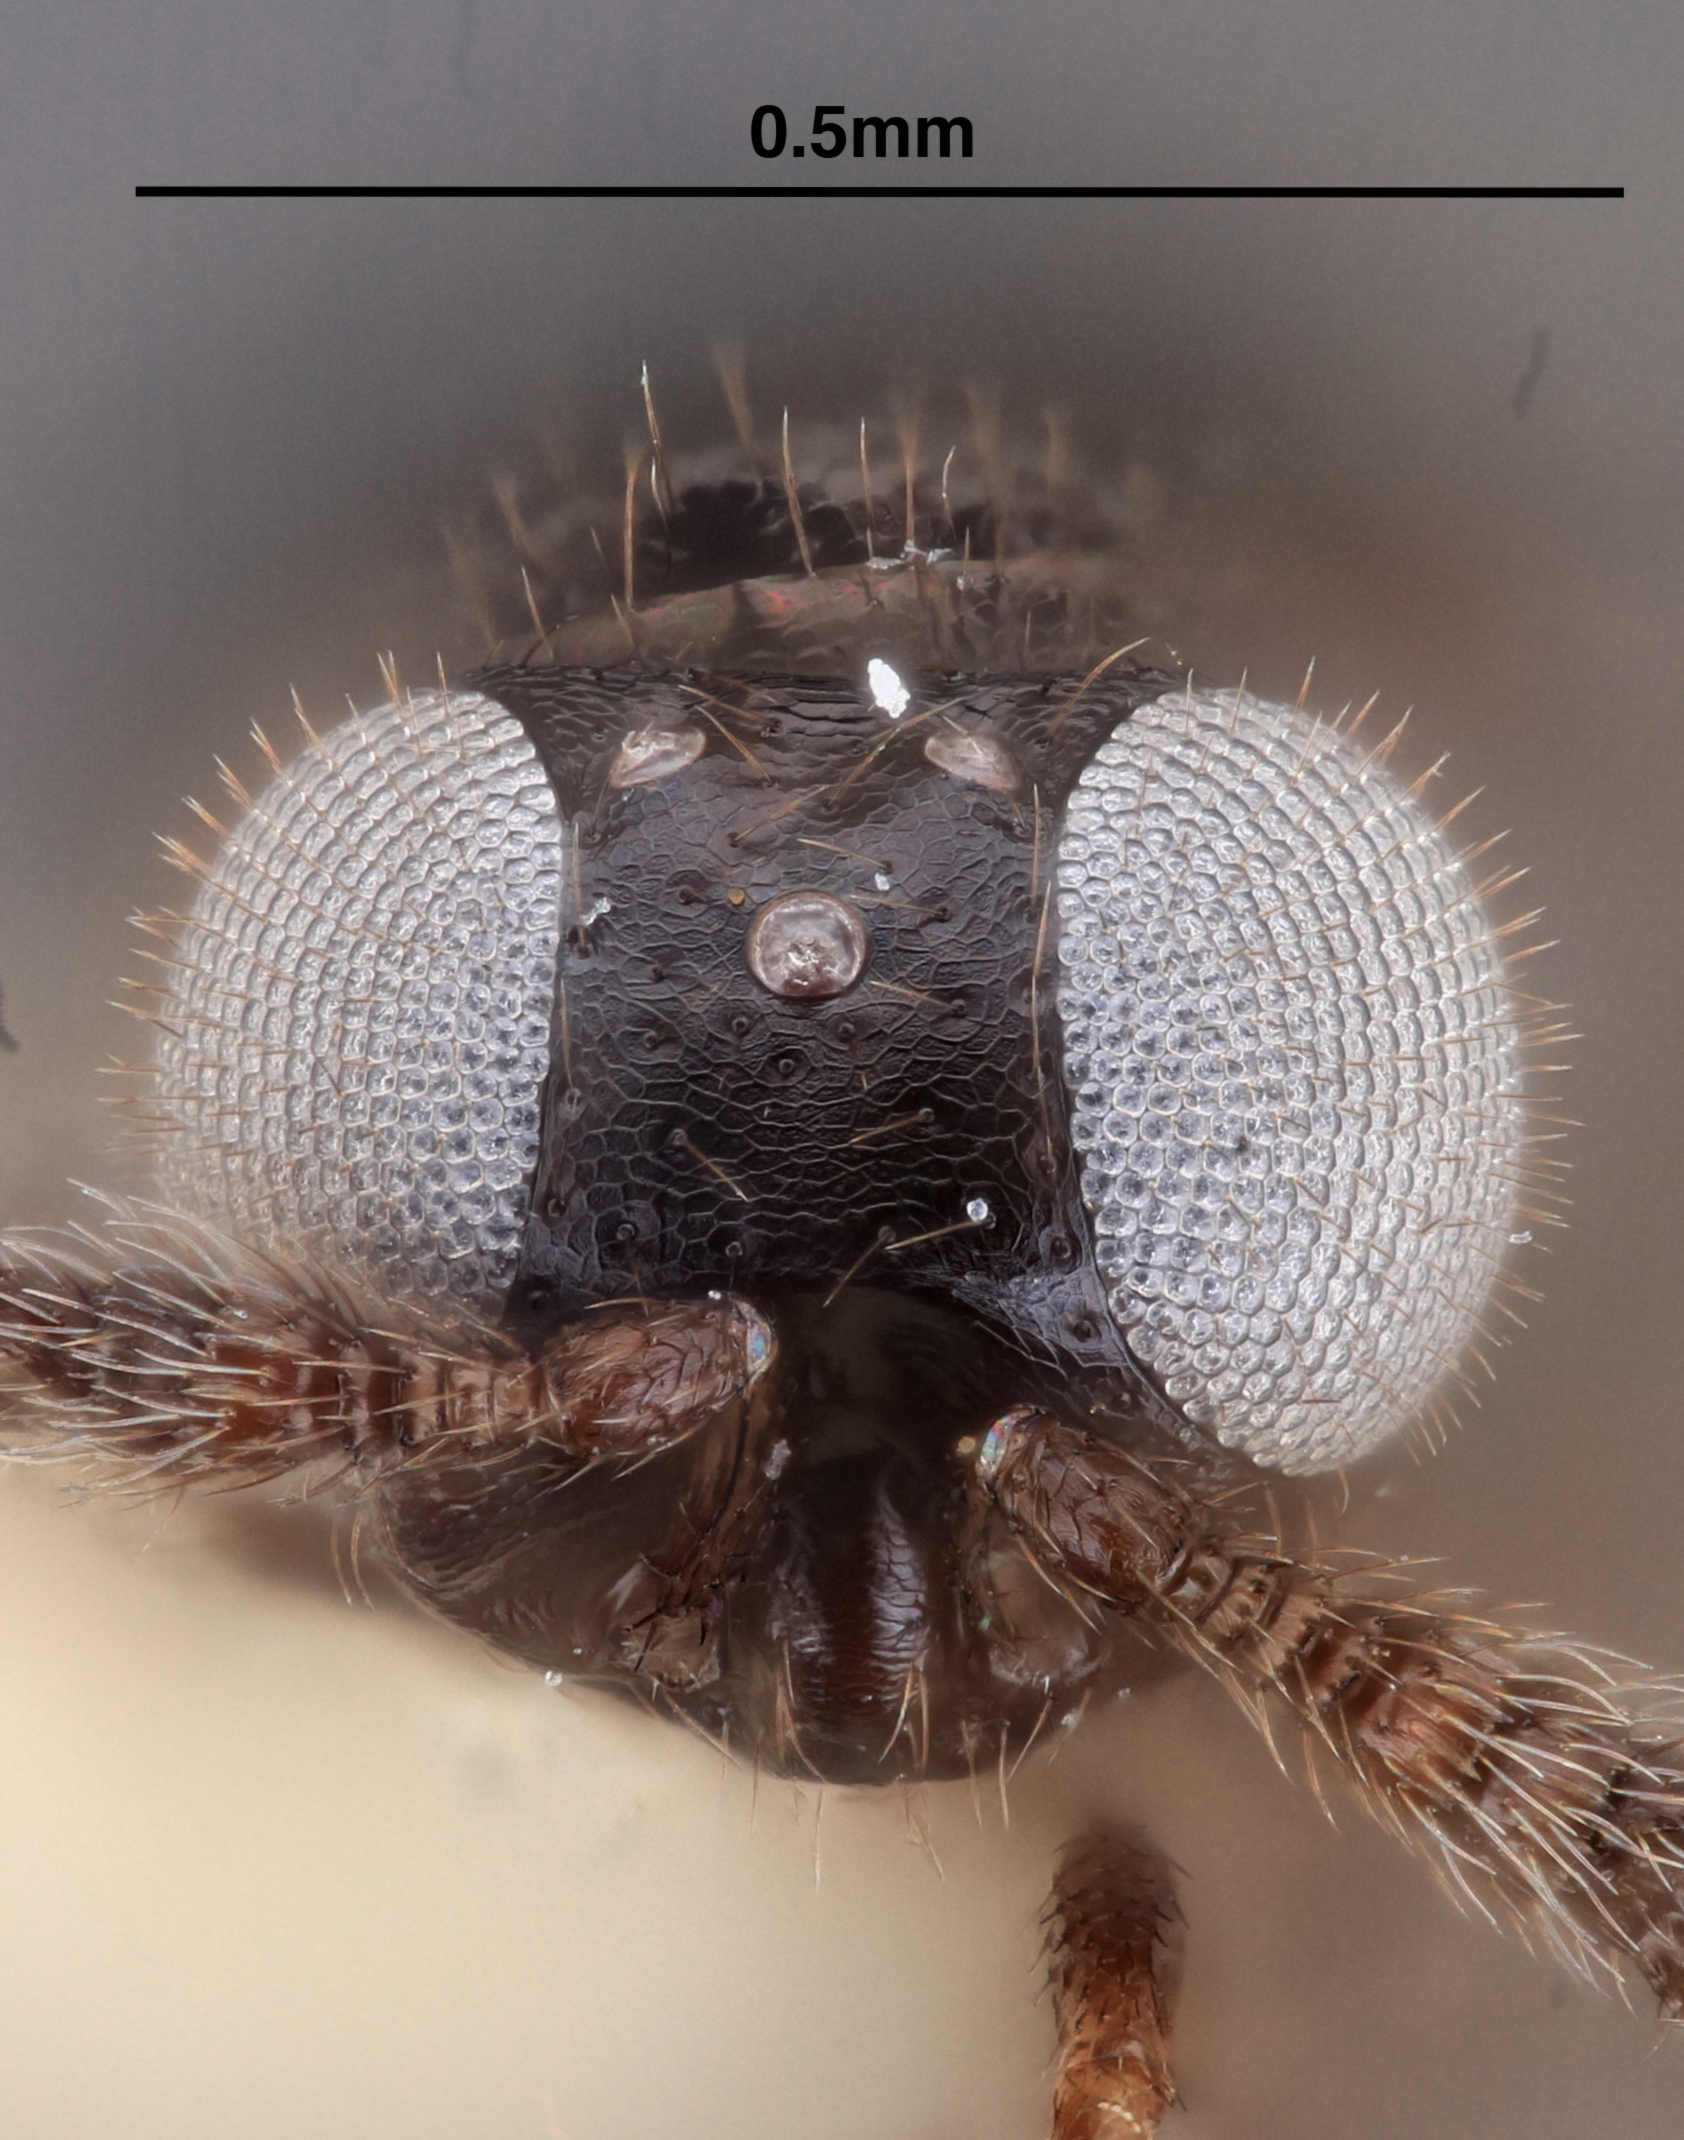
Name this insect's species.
Forcipestricis gazeaui
